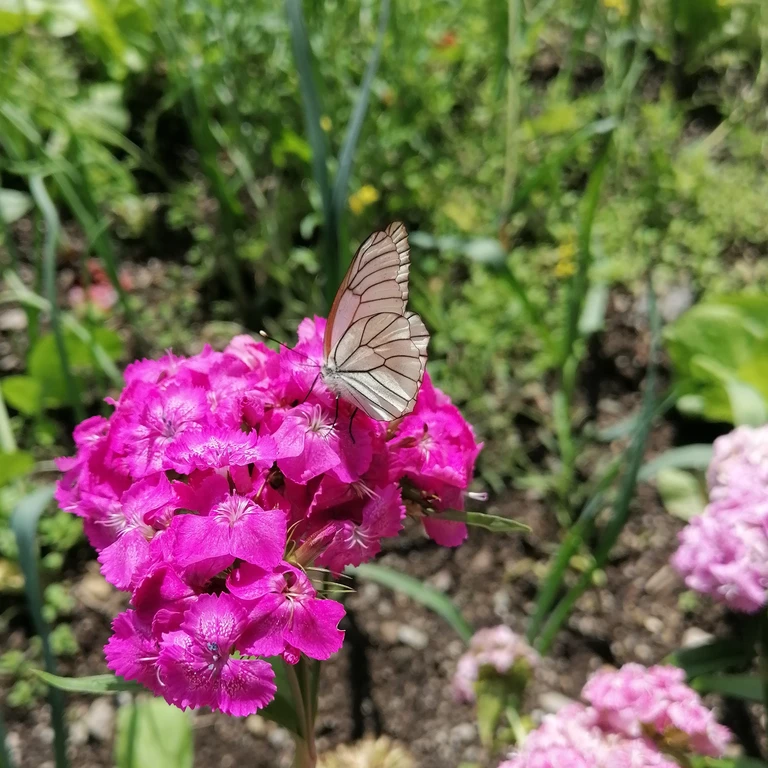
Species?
Aporia crataegi
